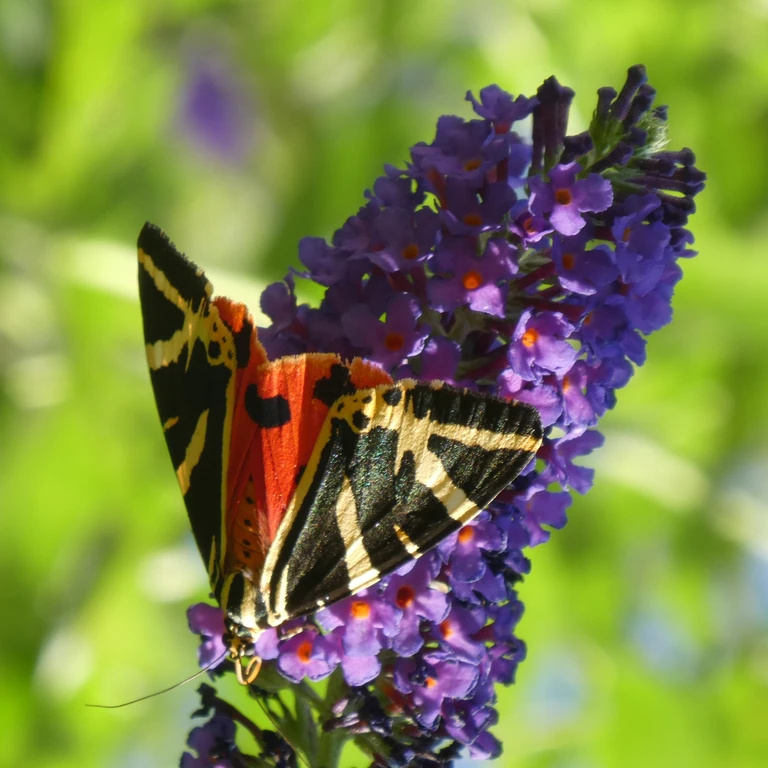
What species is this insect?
Euplagia quadripunctaria
